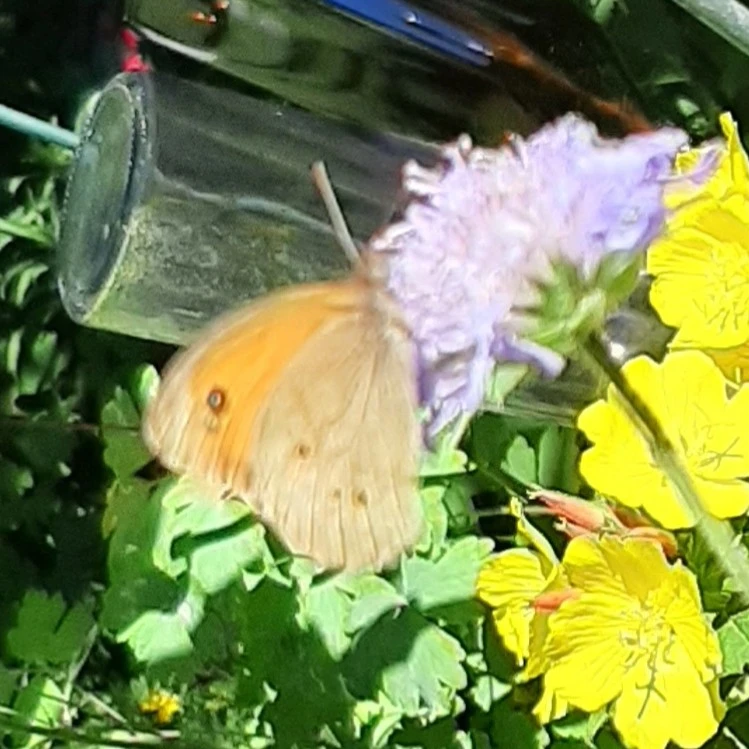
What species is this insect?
Maniola jurtina
